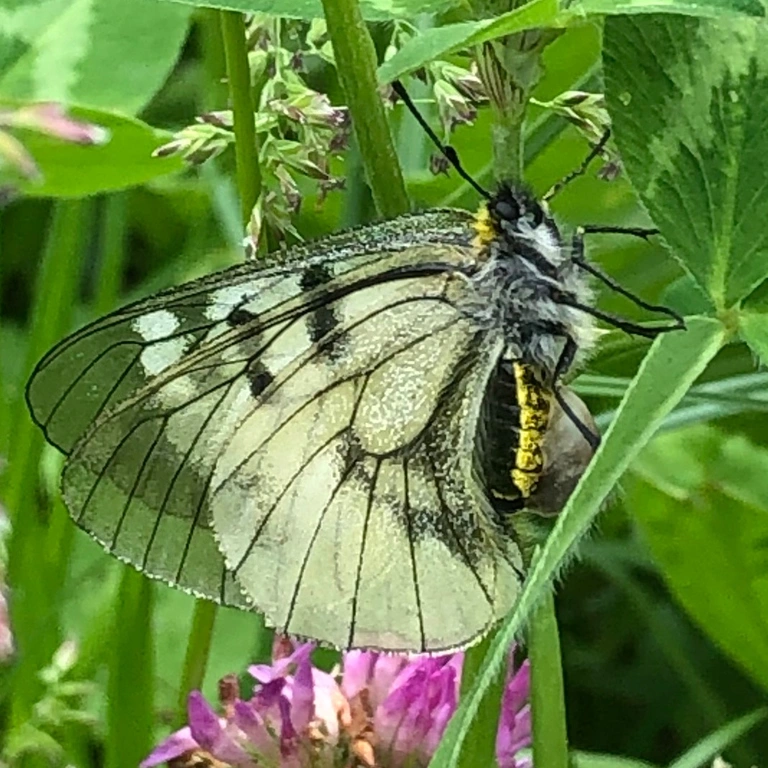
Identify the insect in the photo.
Parnassius mnemosyne
